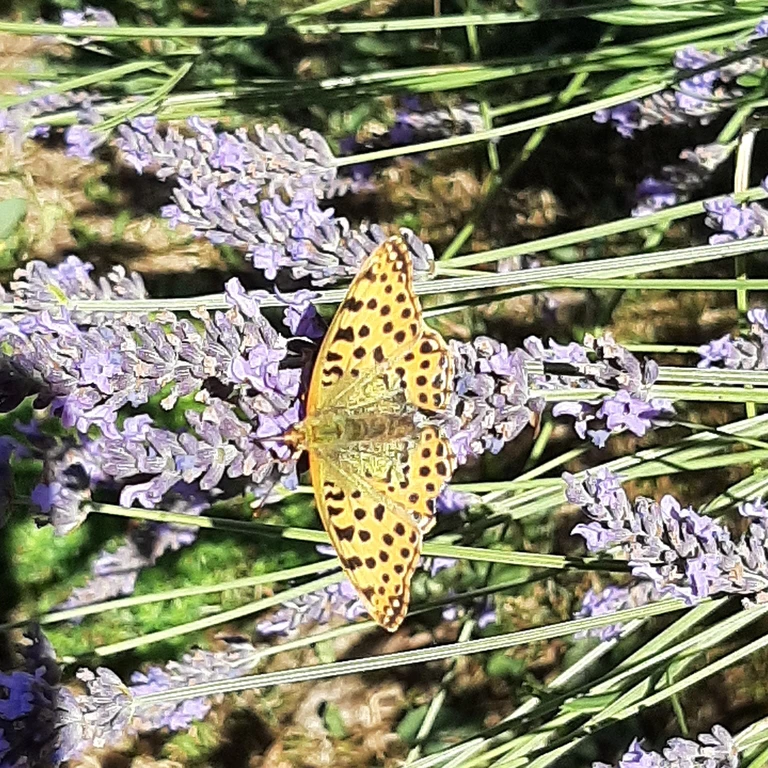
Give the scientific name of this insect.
Issoria lathonia
